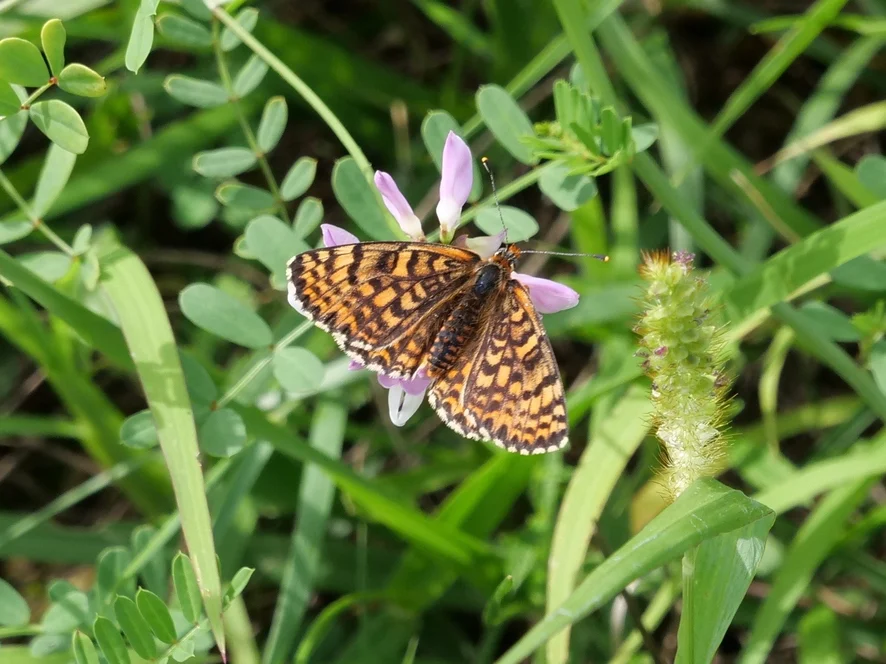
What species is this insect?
Melitaea didyma
